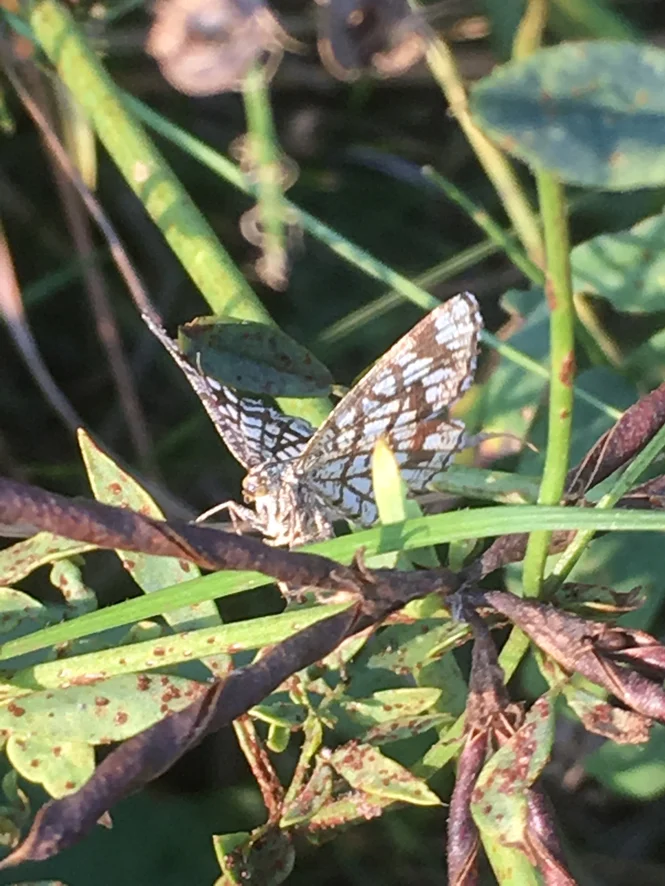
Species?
Chiasmia clathrata
